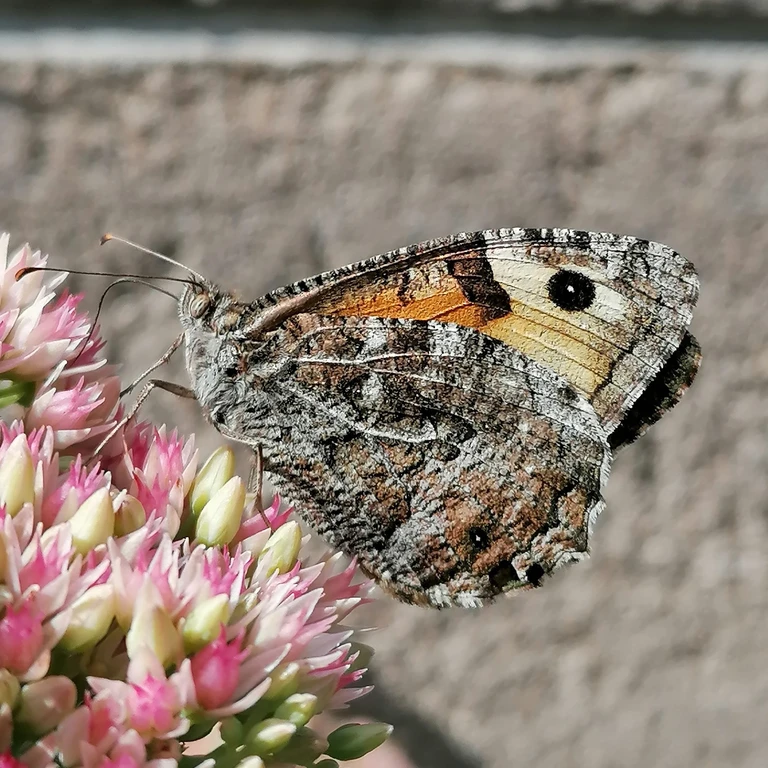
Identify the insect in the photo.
Hipparchia semele
